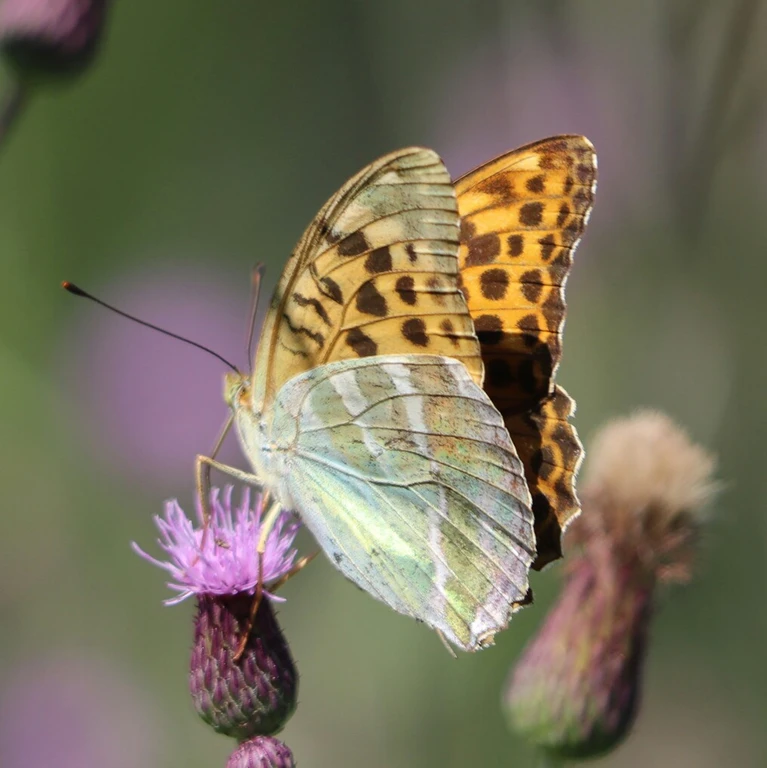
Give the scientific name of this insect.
Argynnis paphia
